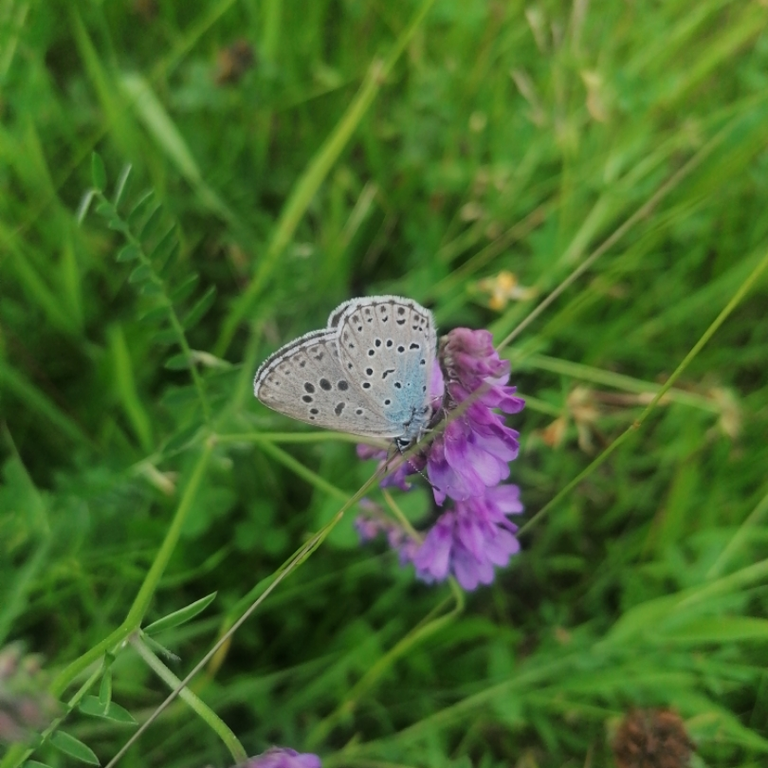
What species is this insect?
Phengaris arion (also Maculinea arion)
